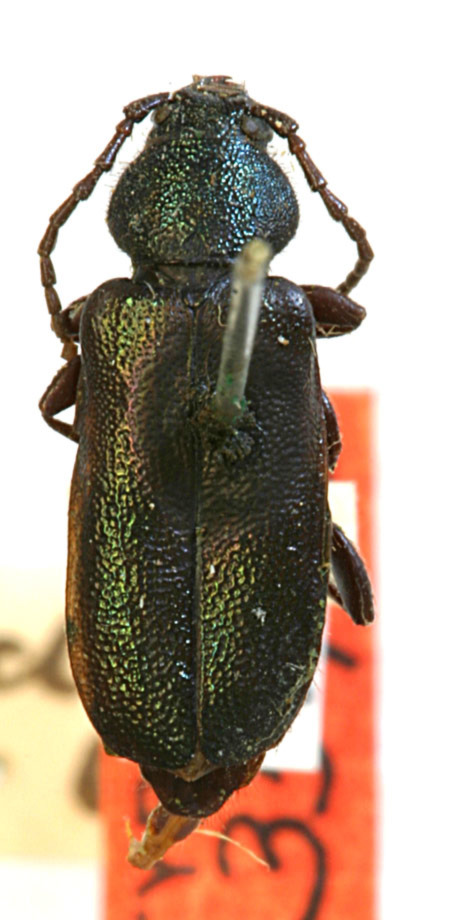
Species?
Callidium frigidum
